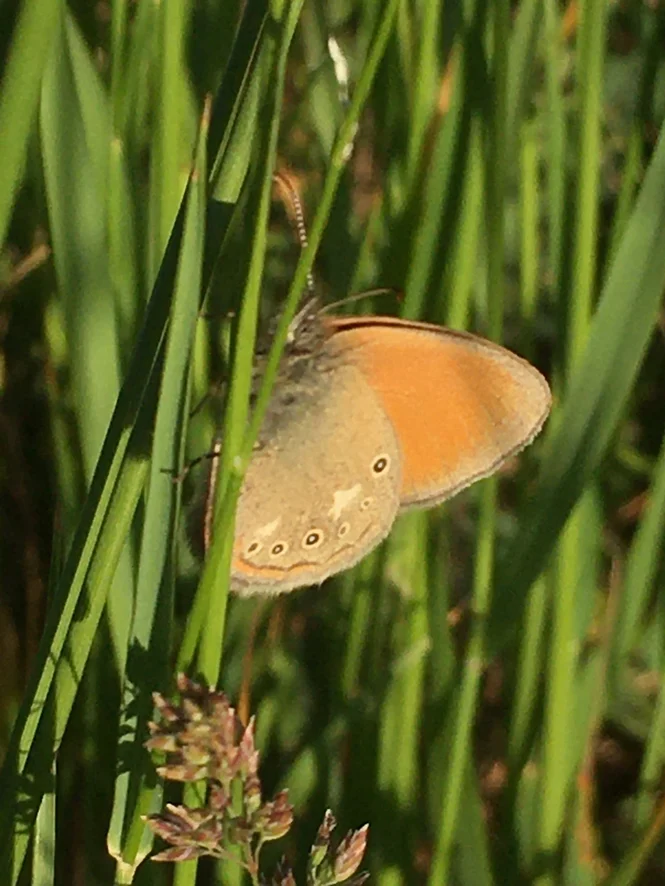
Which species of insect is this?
Coenonympha glycerion (also Coenonympha iphis)
